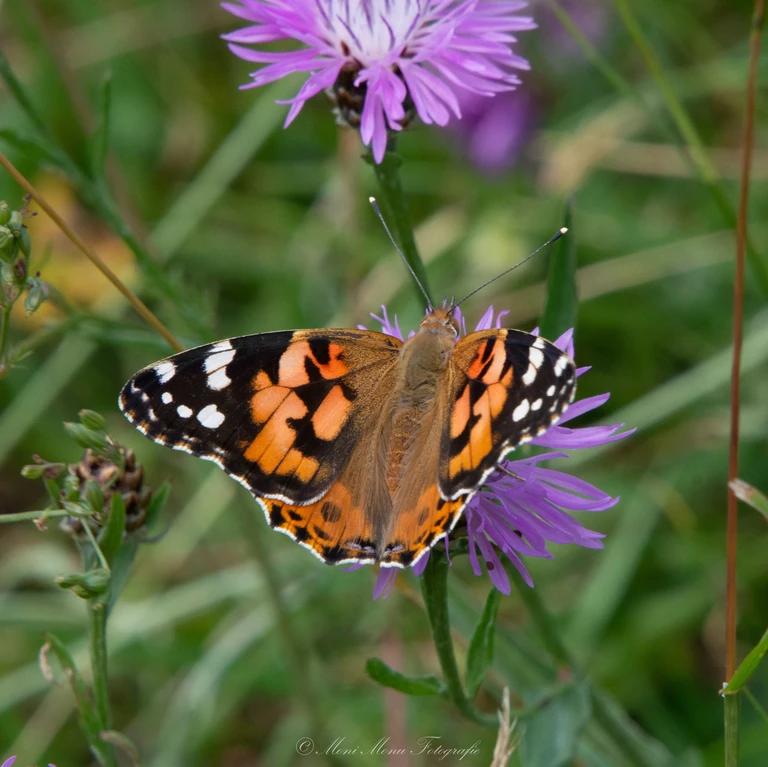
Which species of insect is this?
Vanessa cardui
